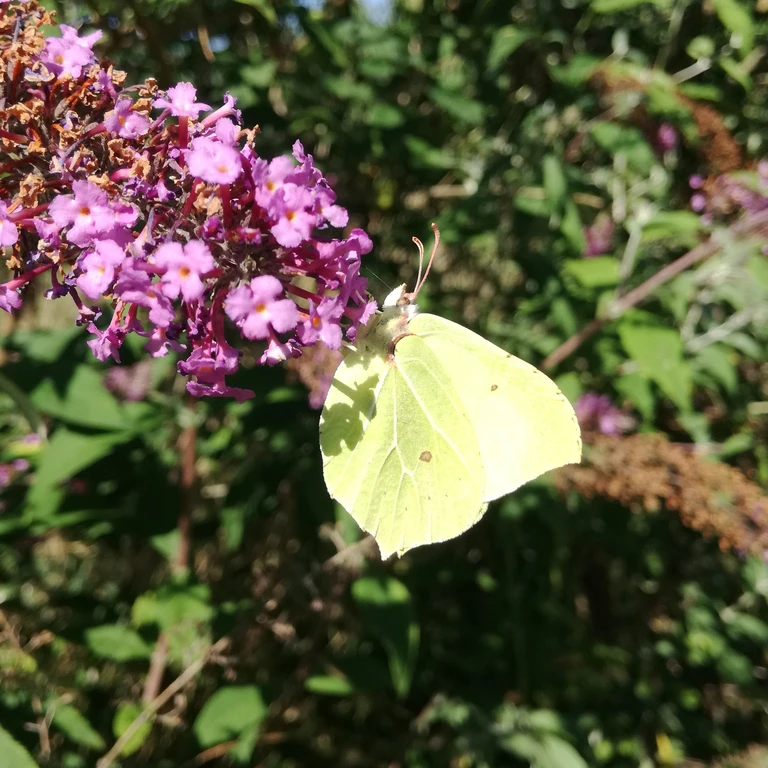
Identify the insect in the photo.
Gonepteryx rhamni
